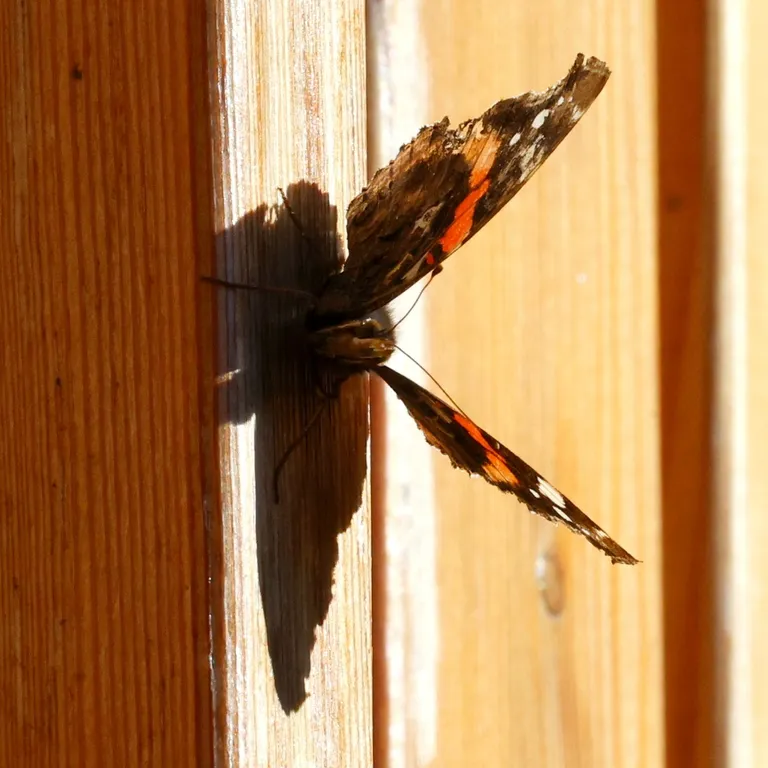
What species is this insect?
Vanessa atalanta
